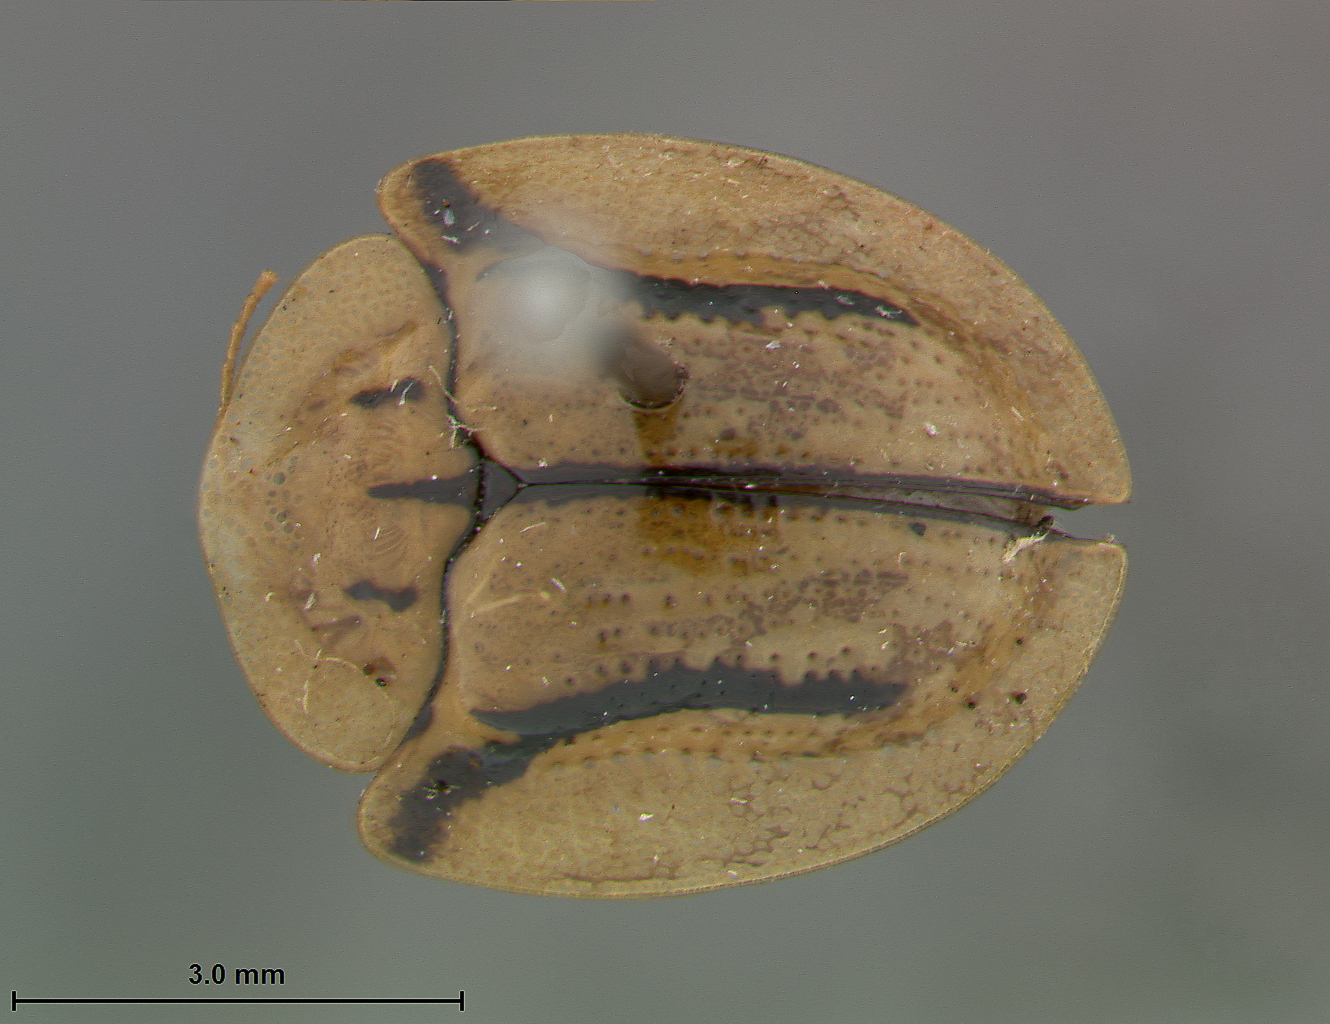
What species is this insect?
Chirida bohemani (also Chariditis bohemani)
